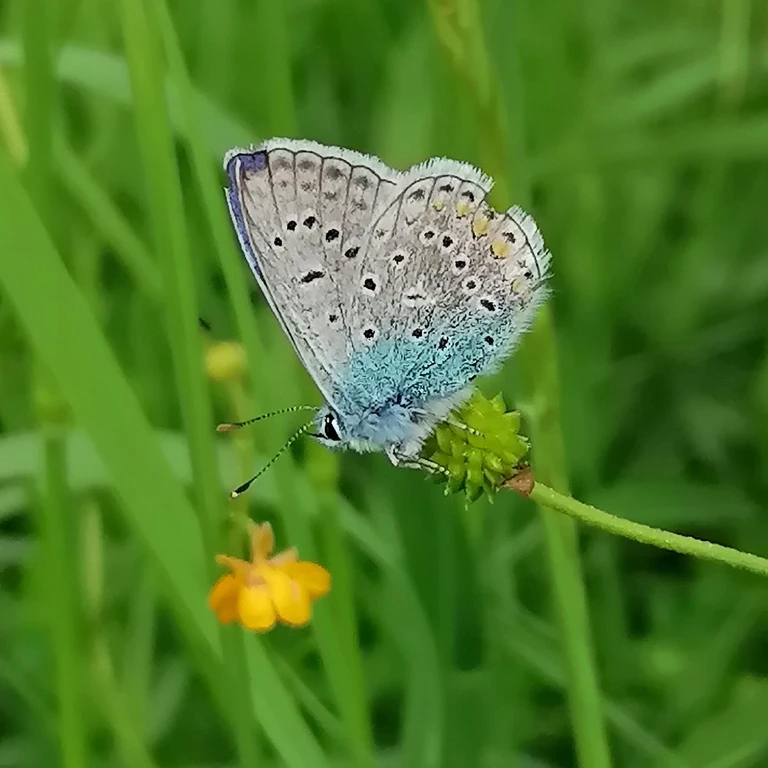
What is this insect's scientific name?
Polyommatus icarus
